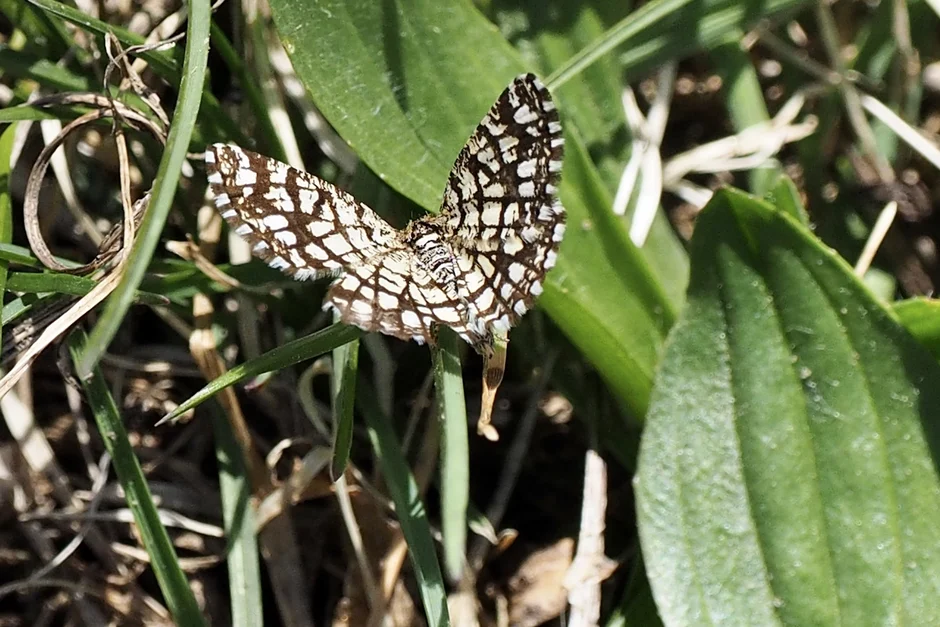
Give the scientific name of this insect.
Chiasmia clathrata
